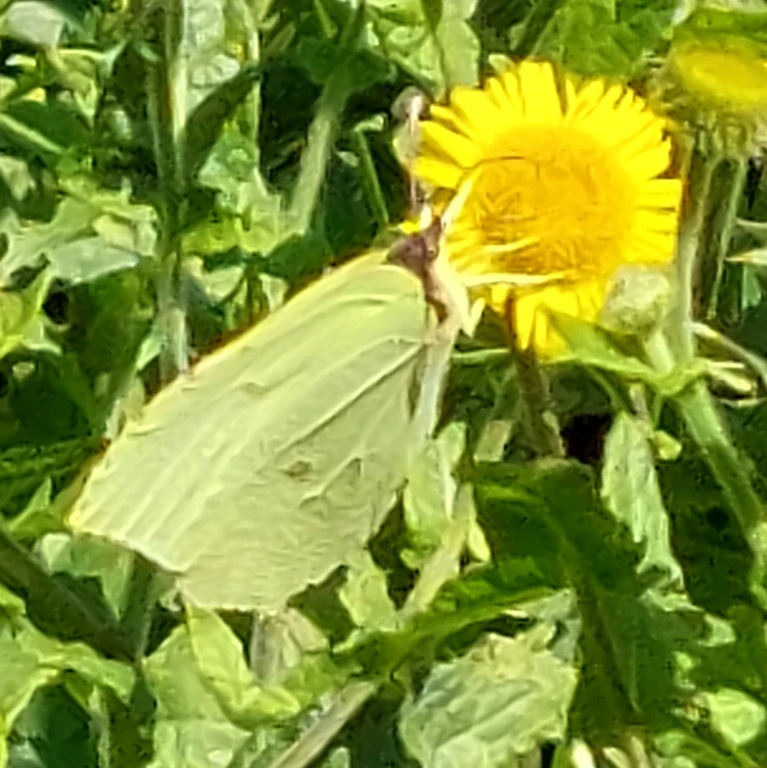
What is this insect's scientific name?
Gonepteryx rhamni
